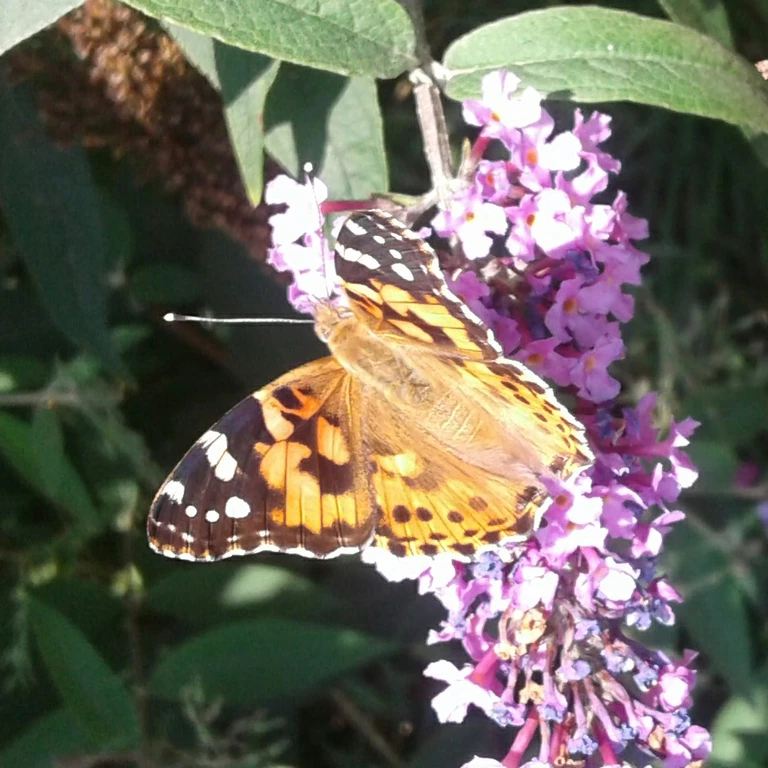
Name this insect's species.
Vanessa cardui
